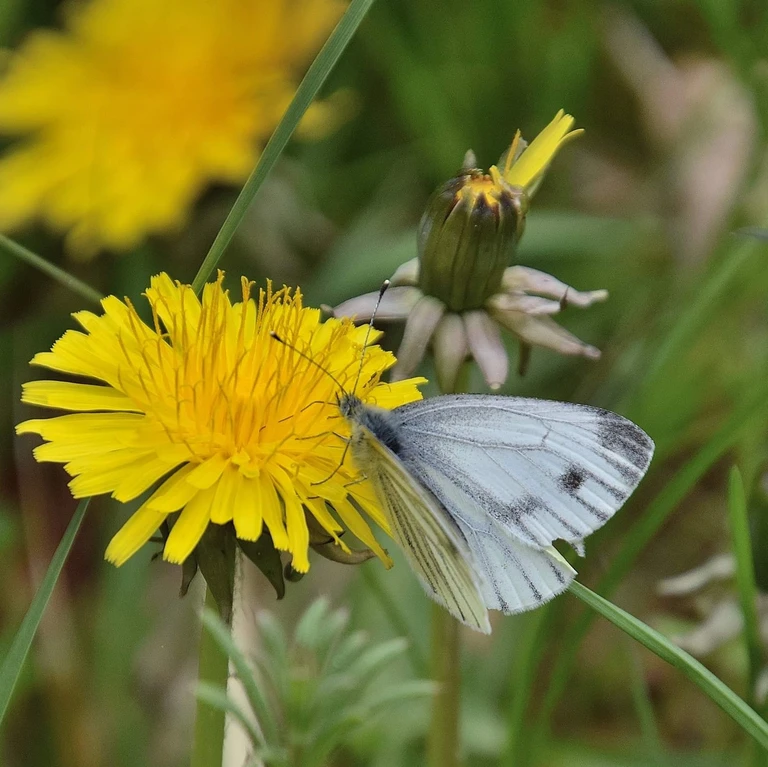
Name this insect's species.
Pieris napi
